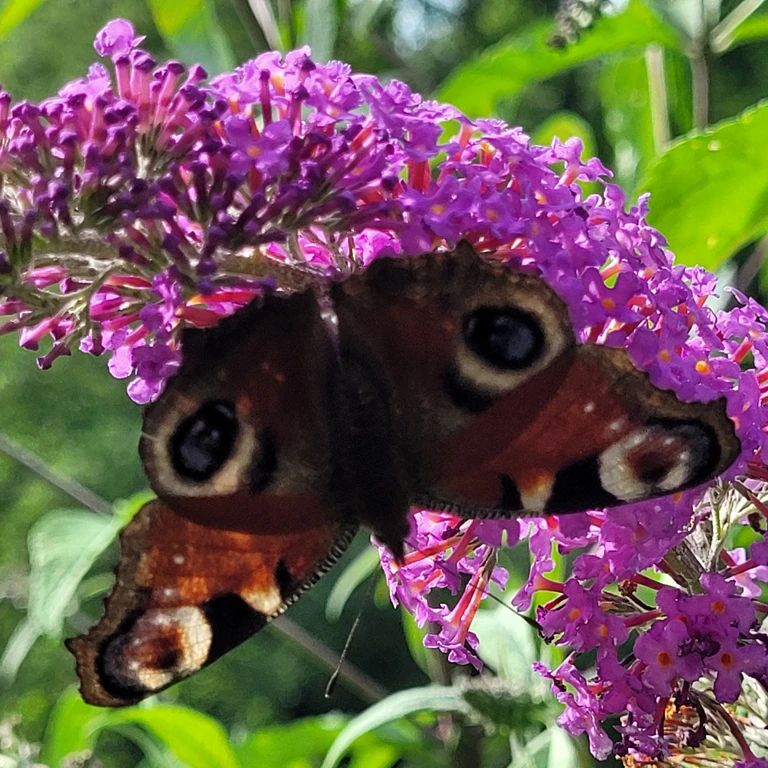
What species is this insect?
Aglais io
